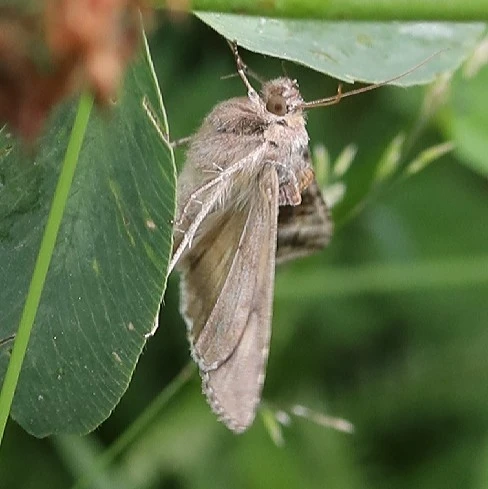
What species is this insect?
Autographa gamma
